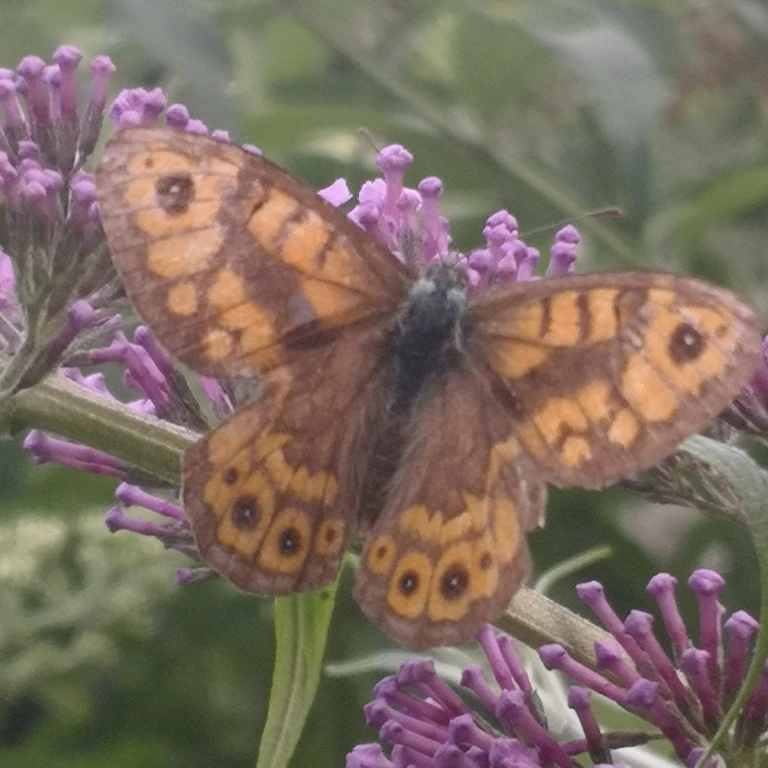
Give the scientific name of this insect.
Lasiommata megera (also Pararge megera)
